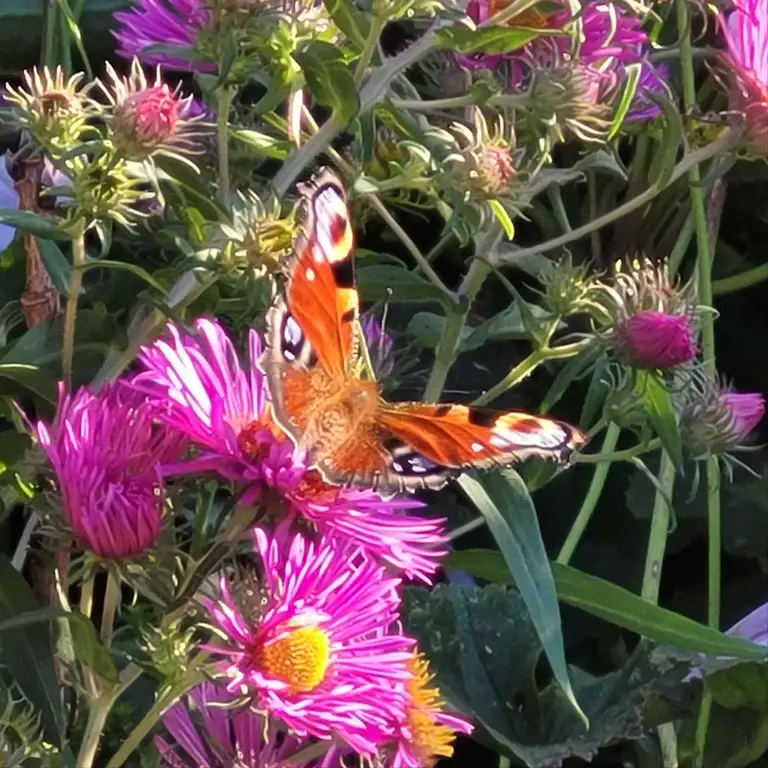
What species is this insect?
Aglais io
